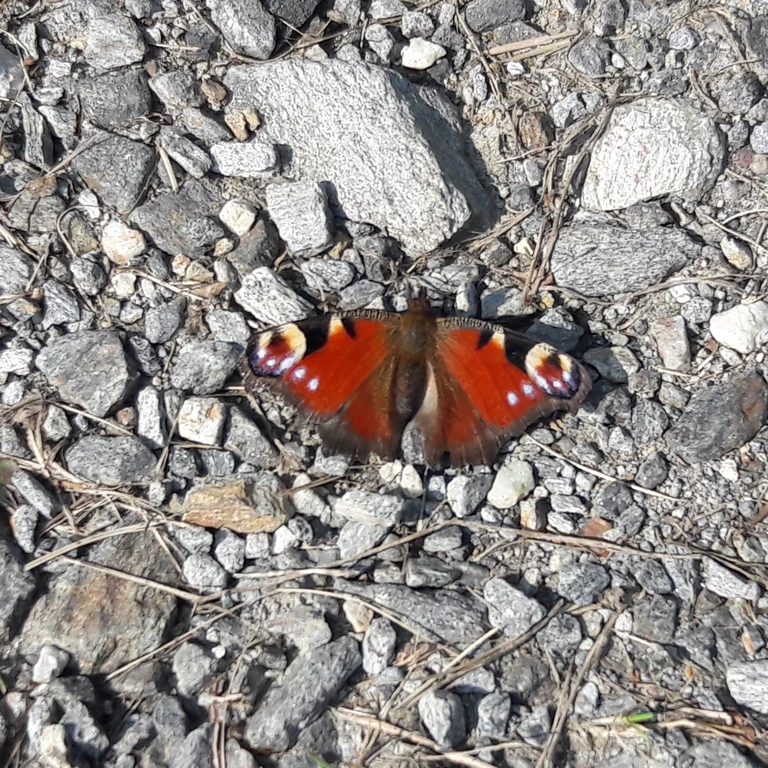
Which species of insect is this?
Aglais io
